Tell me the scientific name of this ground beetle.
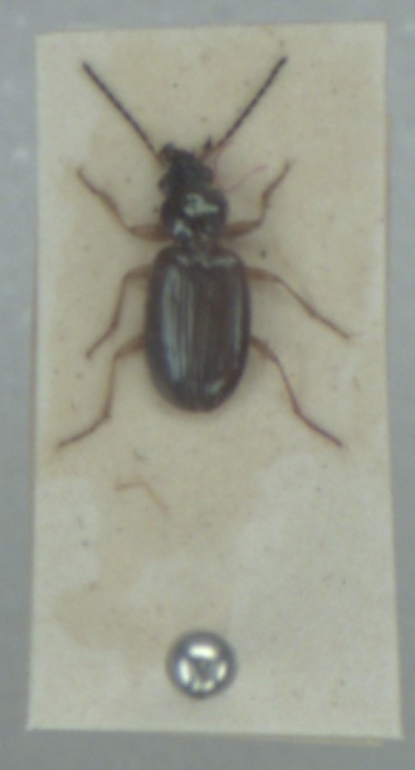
Bembidion deletum
